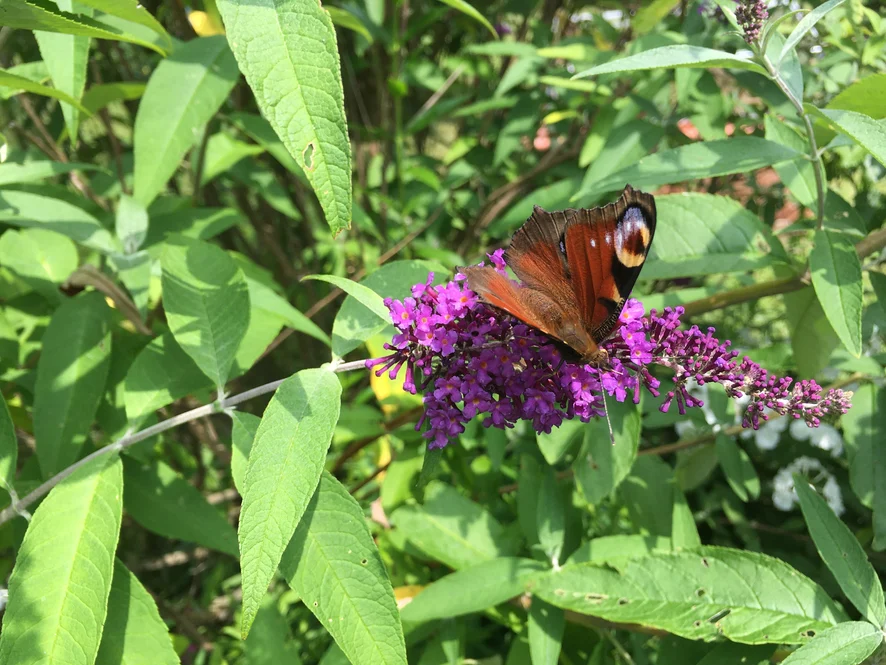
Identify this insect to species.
Aglais io
